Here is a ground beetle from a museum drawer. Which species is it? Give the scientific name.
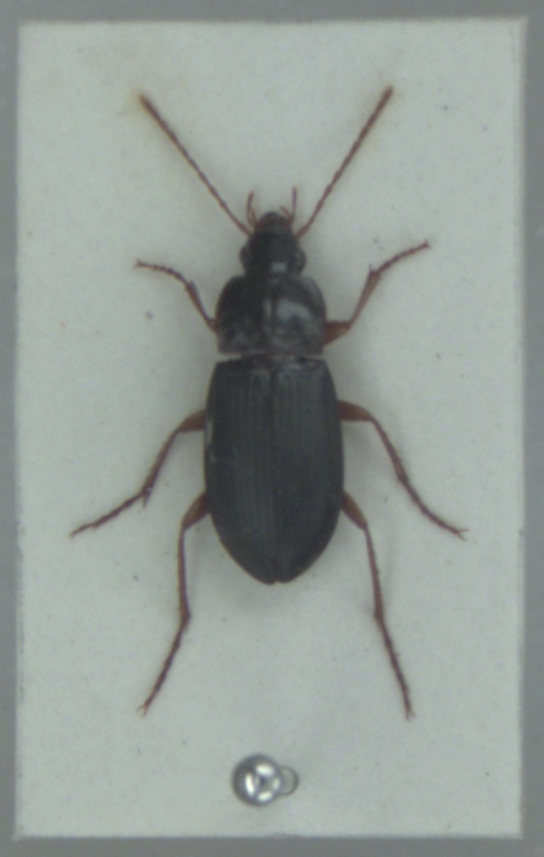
Calathus erratus
